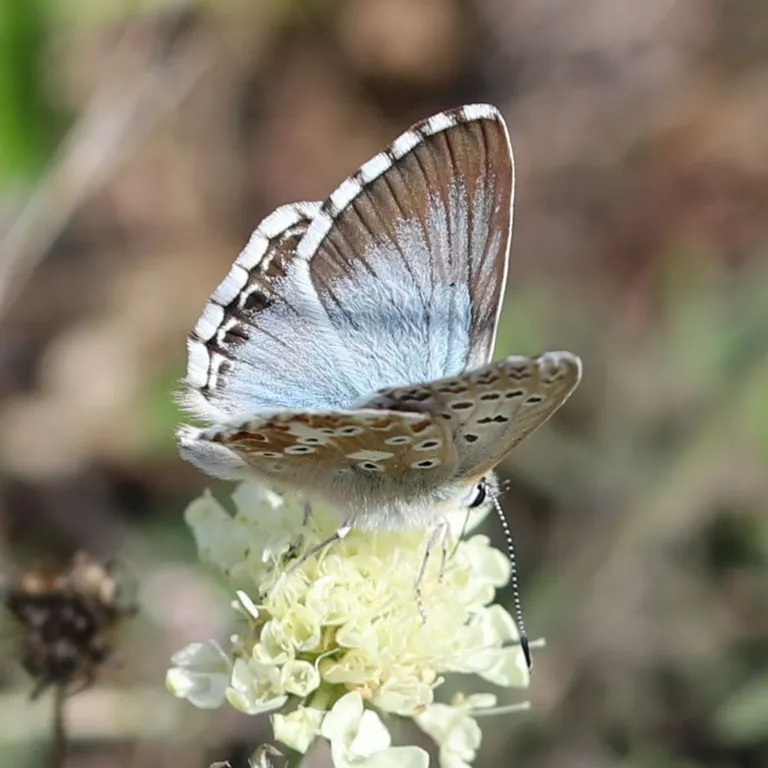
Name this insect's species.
Lysandra coridon
